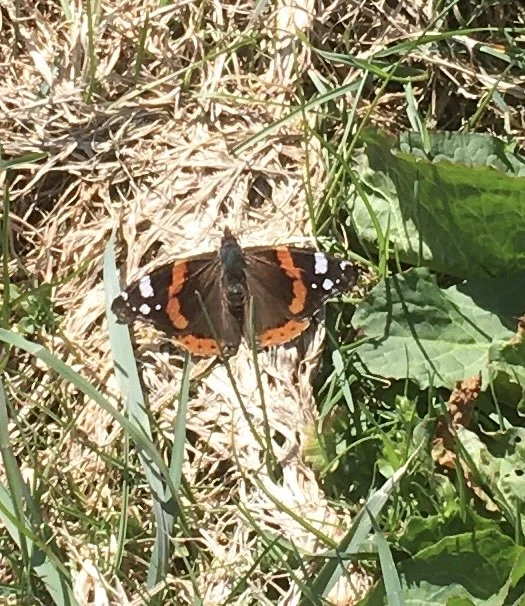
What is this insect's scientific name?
Vanessa atalanta
